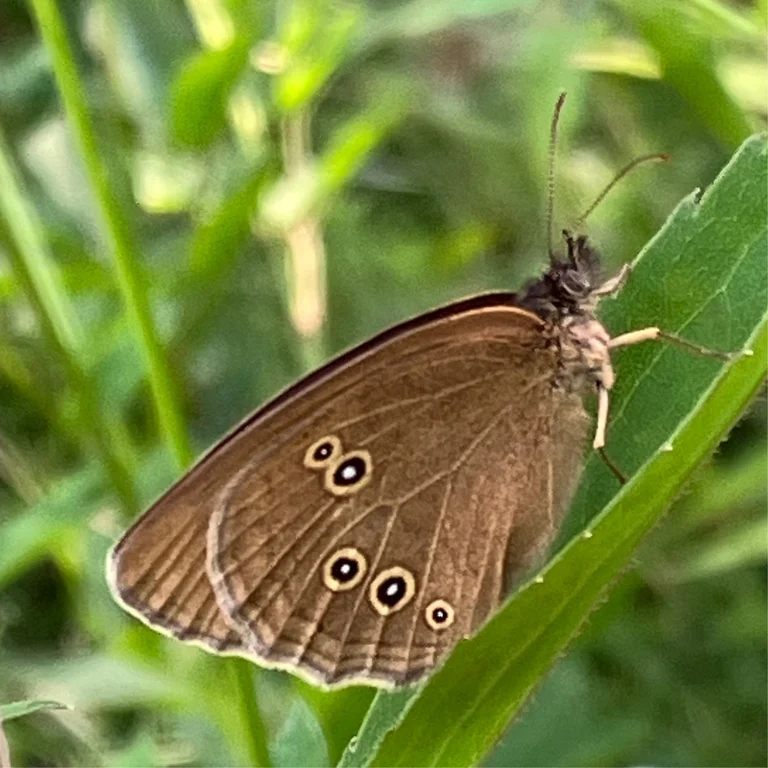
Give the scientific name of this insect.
Aphantopus hyperantus
